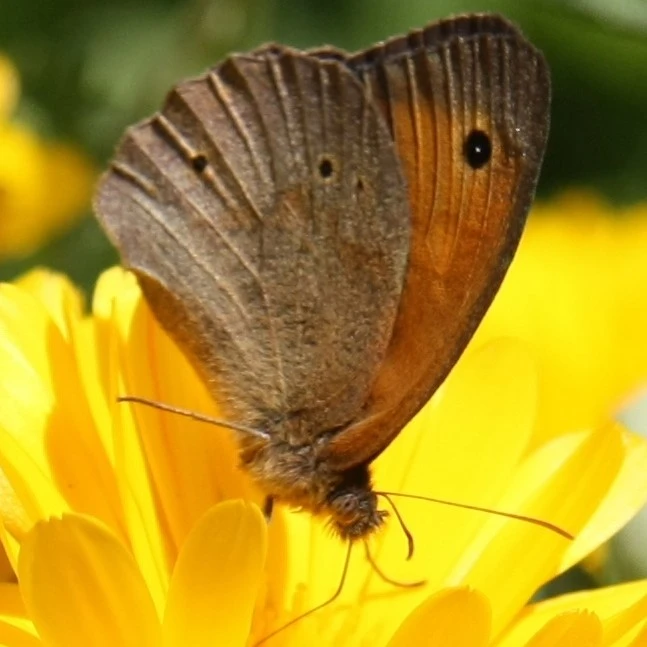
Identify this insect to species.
Maniola jurtina
